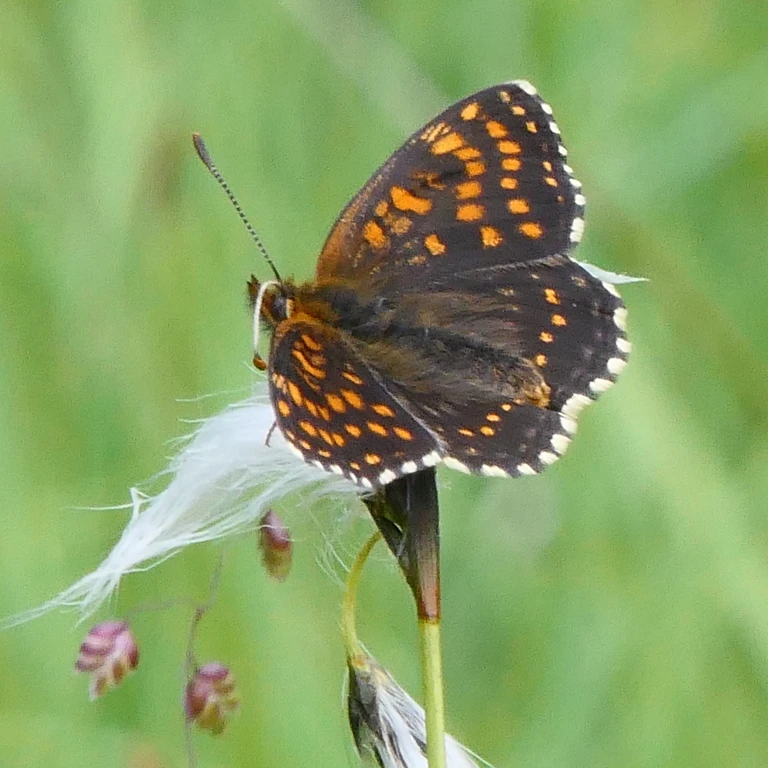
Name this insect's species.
Melitaea diamina
